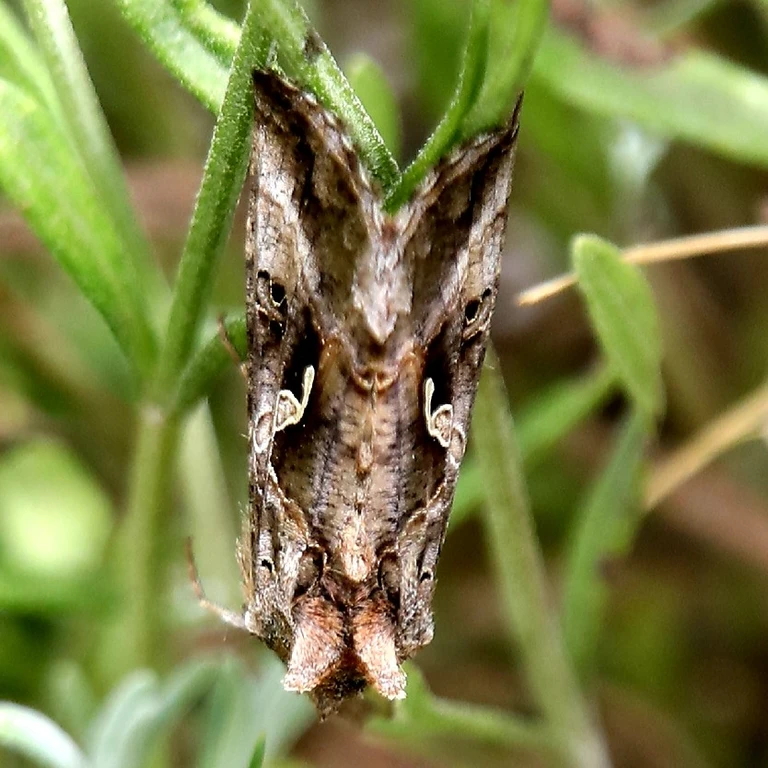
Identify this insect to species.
Autographa gamma
